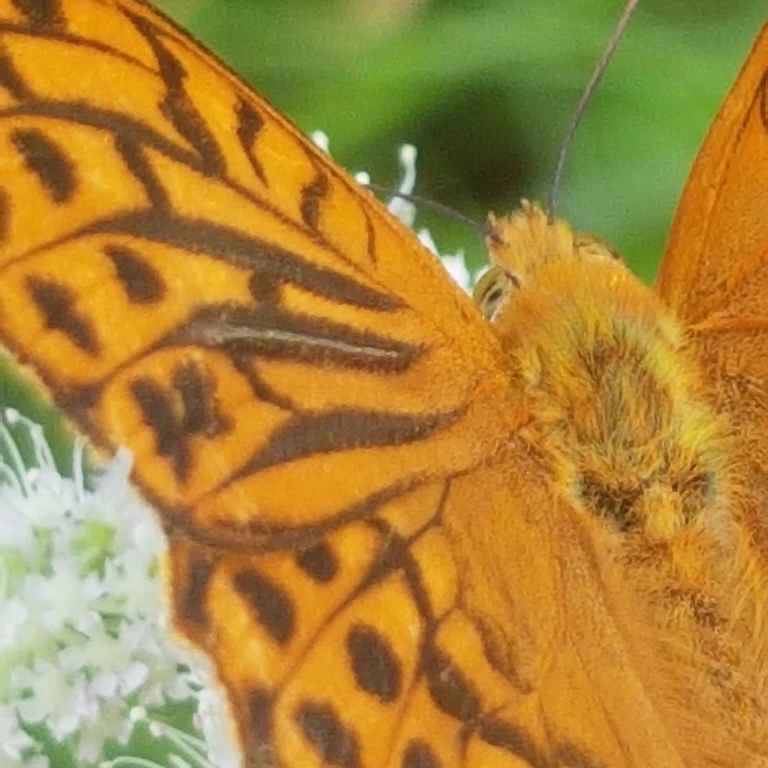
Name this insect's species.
Argynnis paphia
